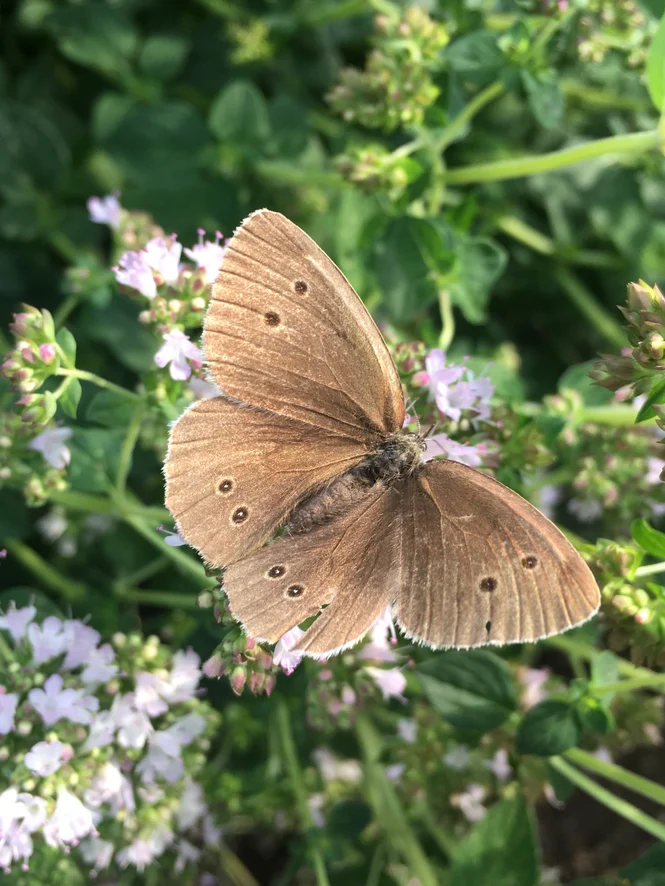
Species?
Aphantopus hyperantus
